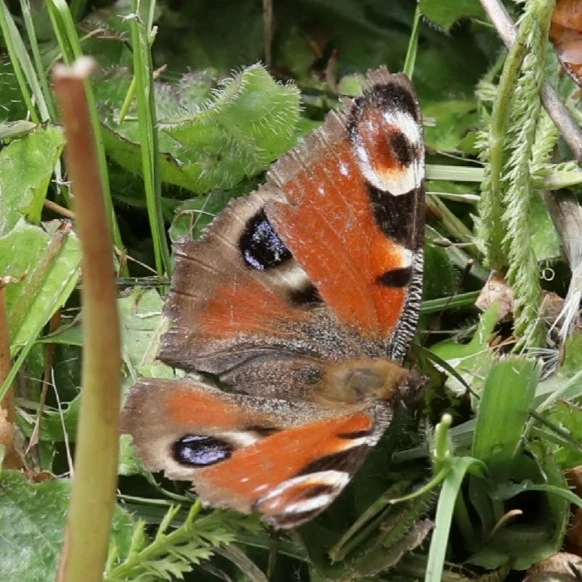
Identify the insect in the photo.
Aglais io
